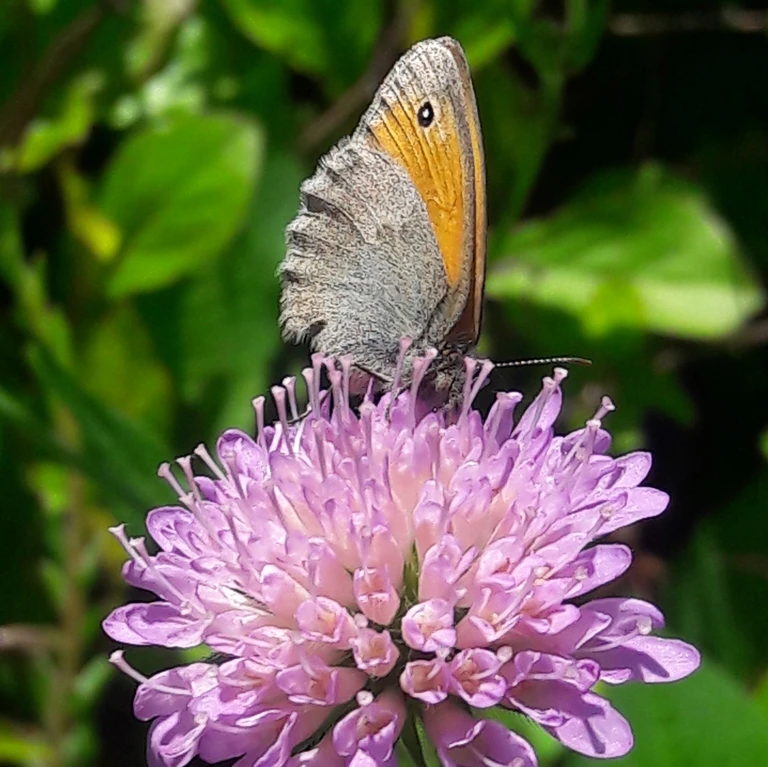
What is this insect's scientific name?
Coenonympha pamphilus
